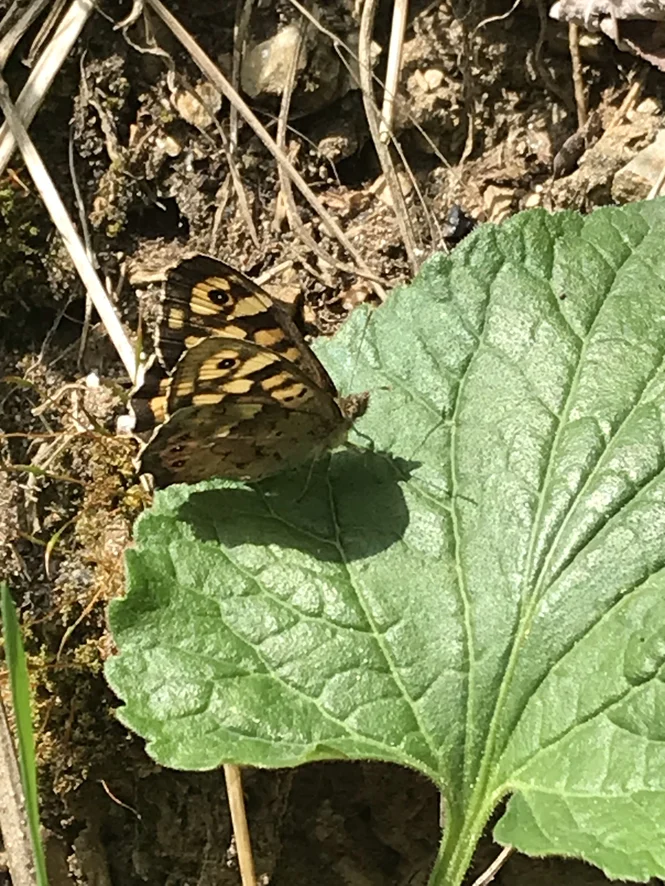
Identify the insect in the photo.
Pararge aegeria
